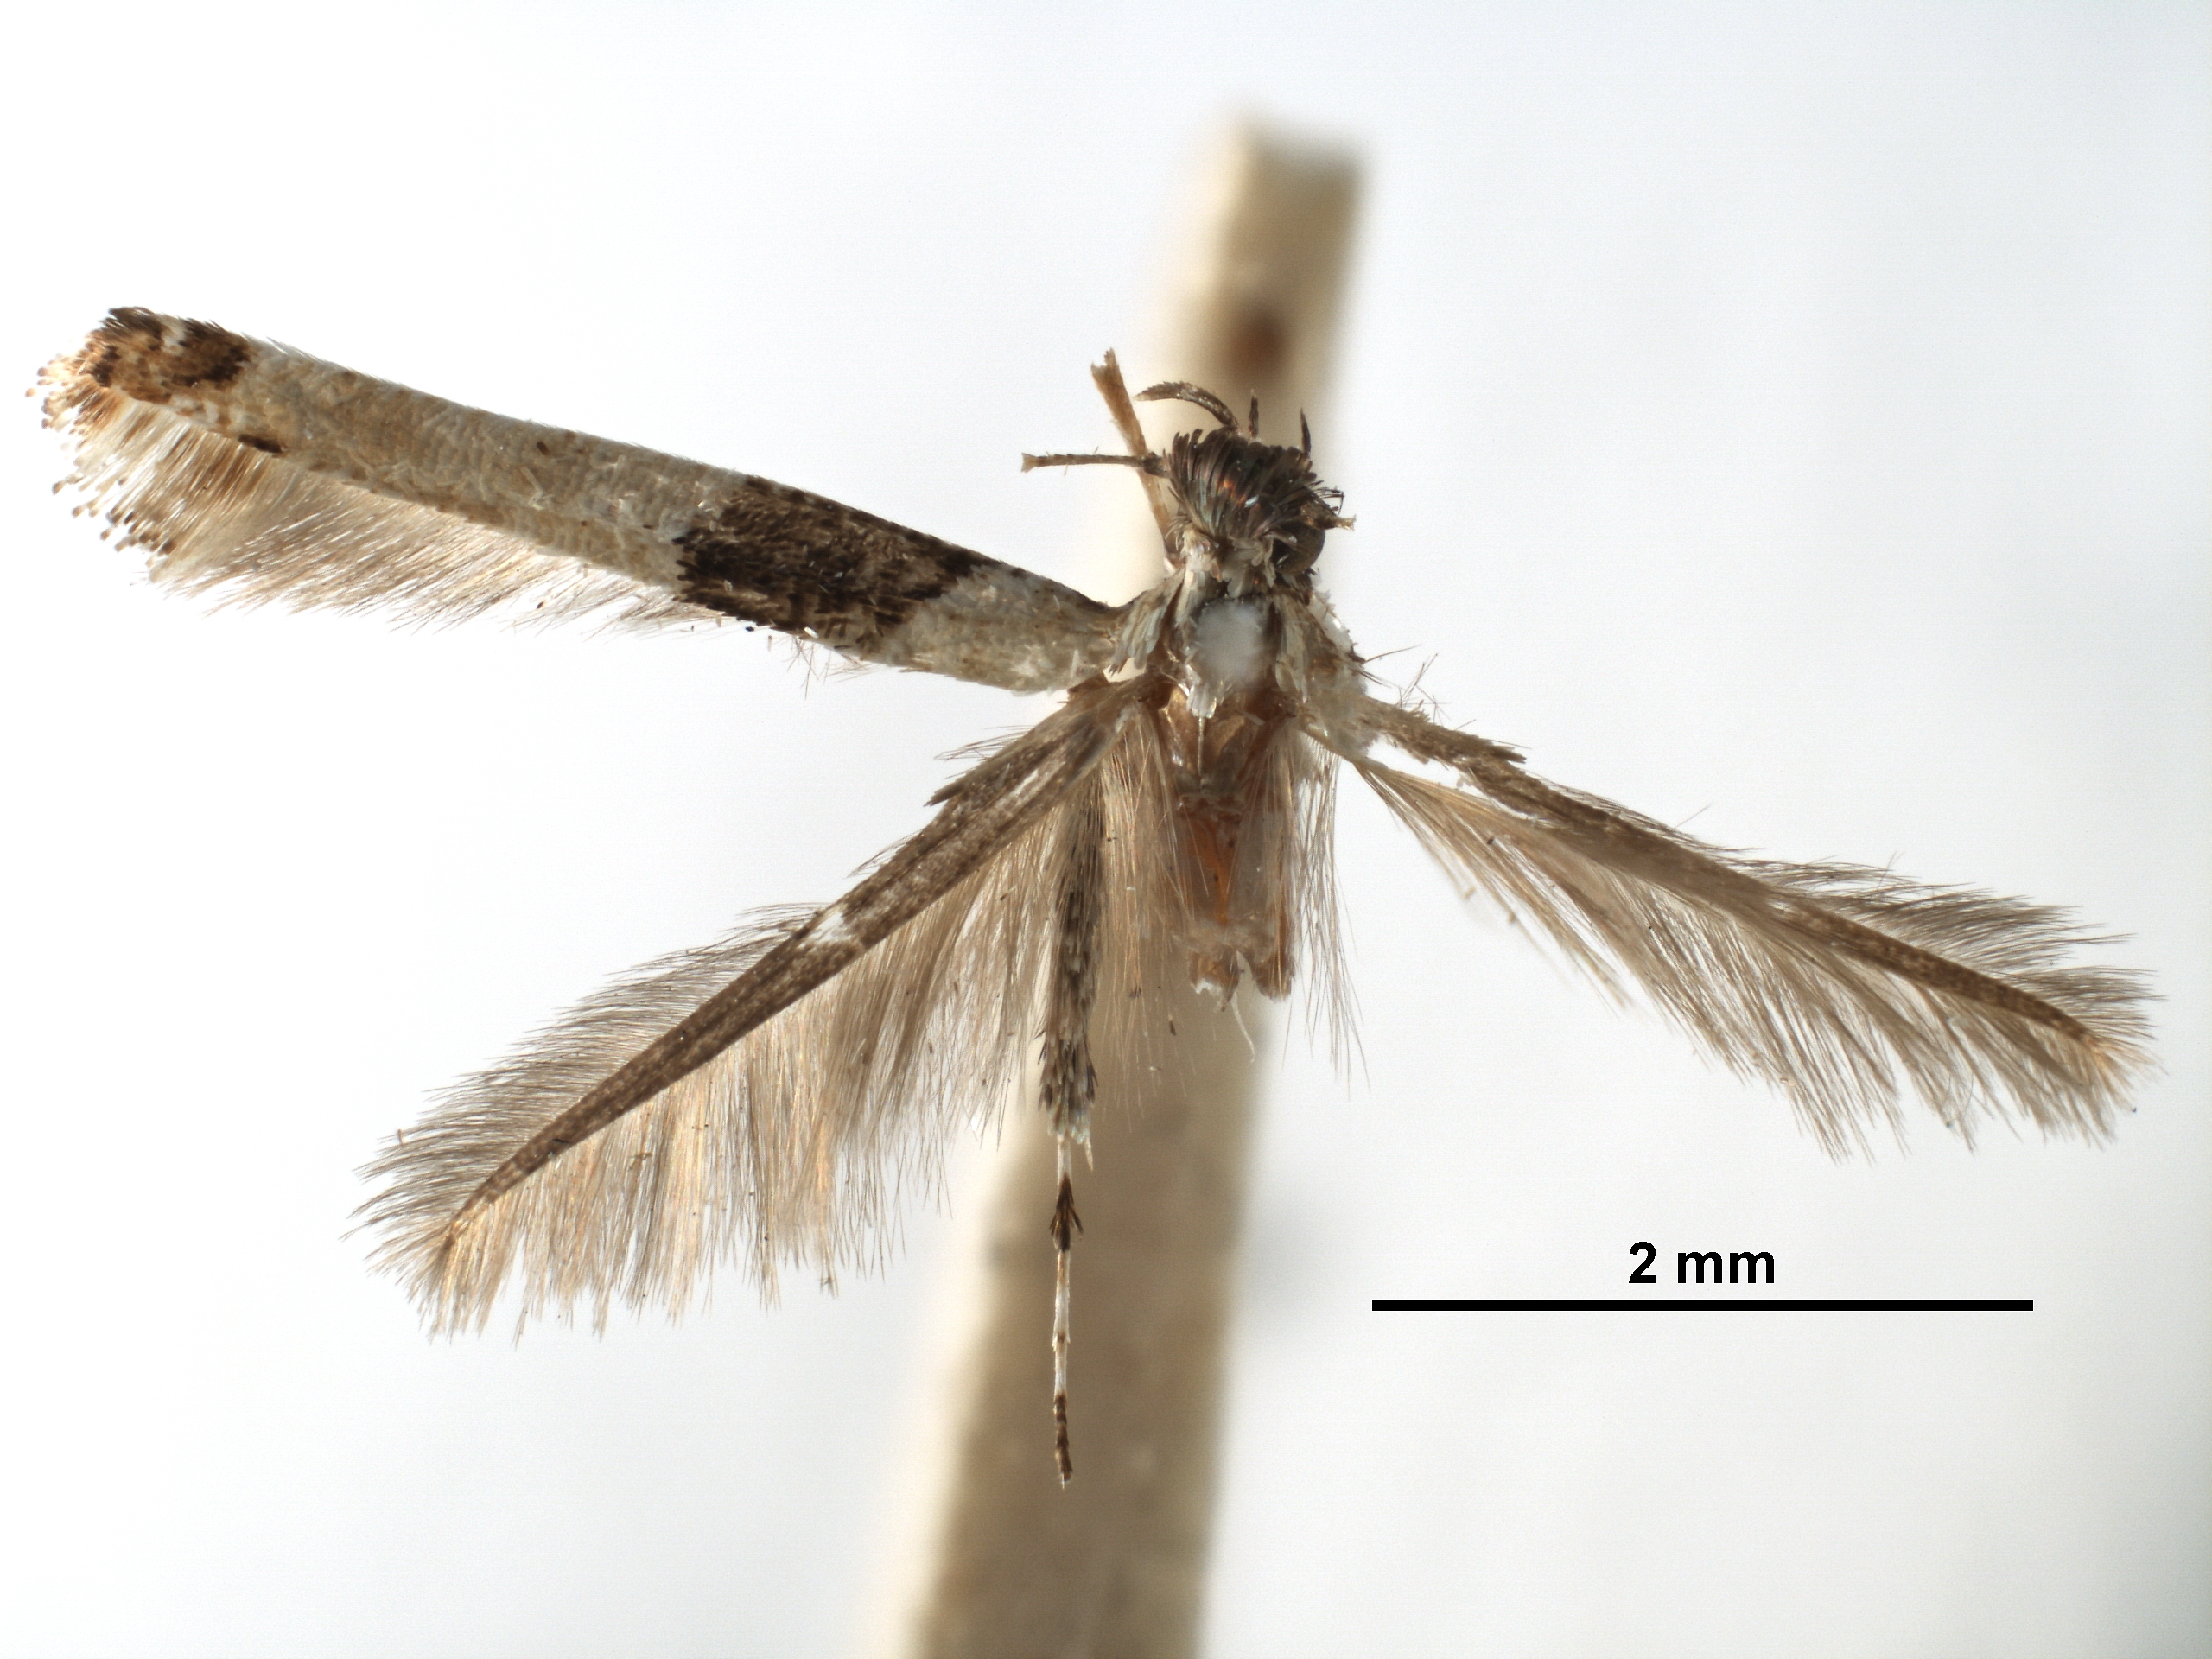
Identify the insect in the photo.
Povolnya platycosma
